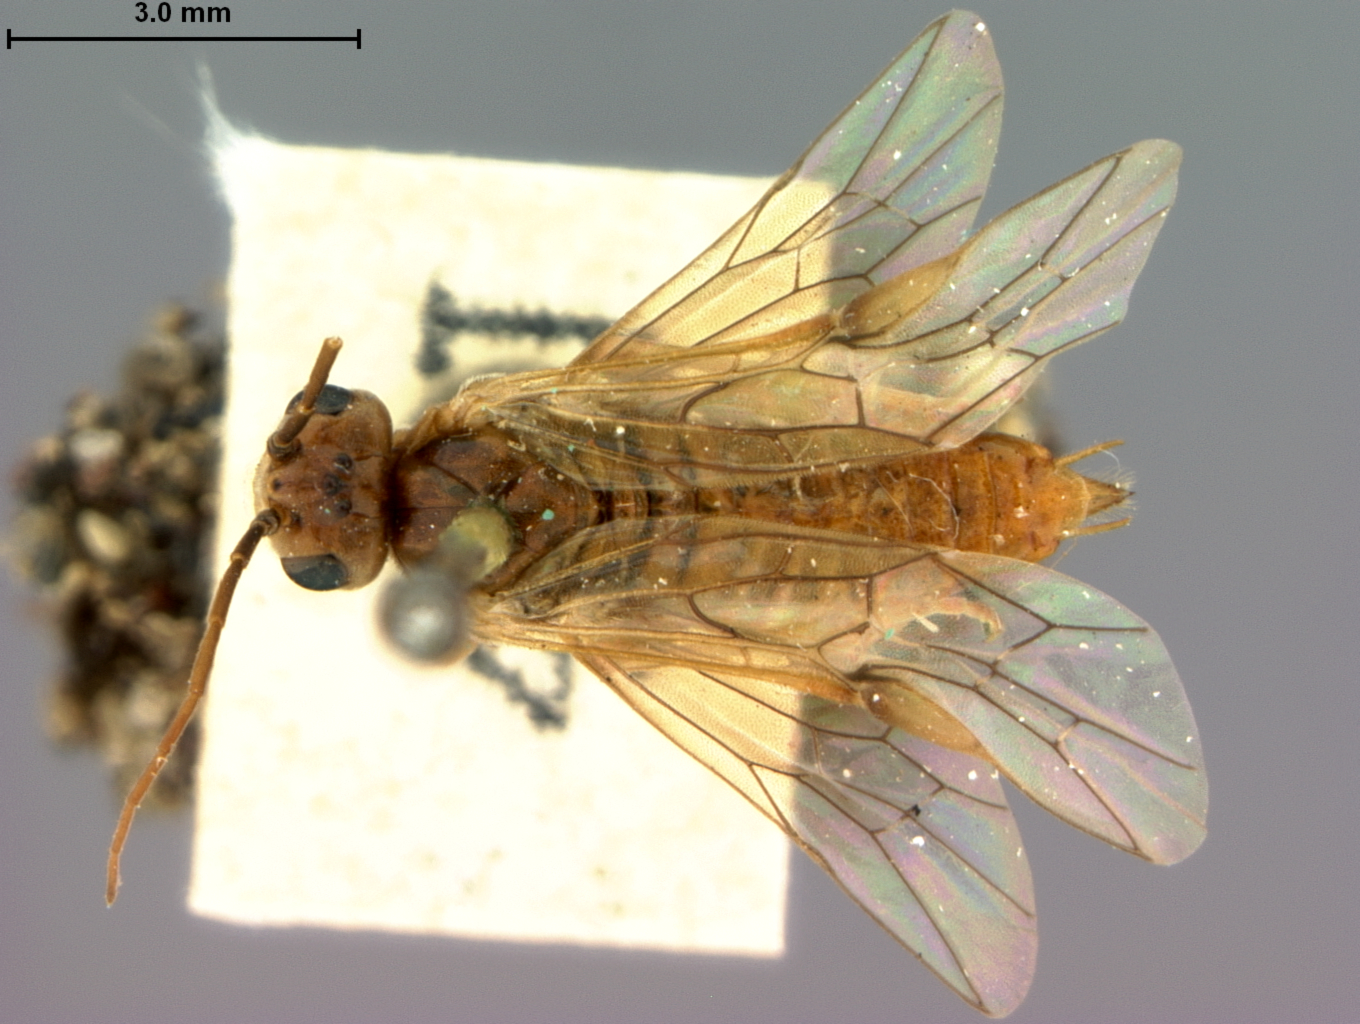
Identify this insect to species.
Nematus unicolor
